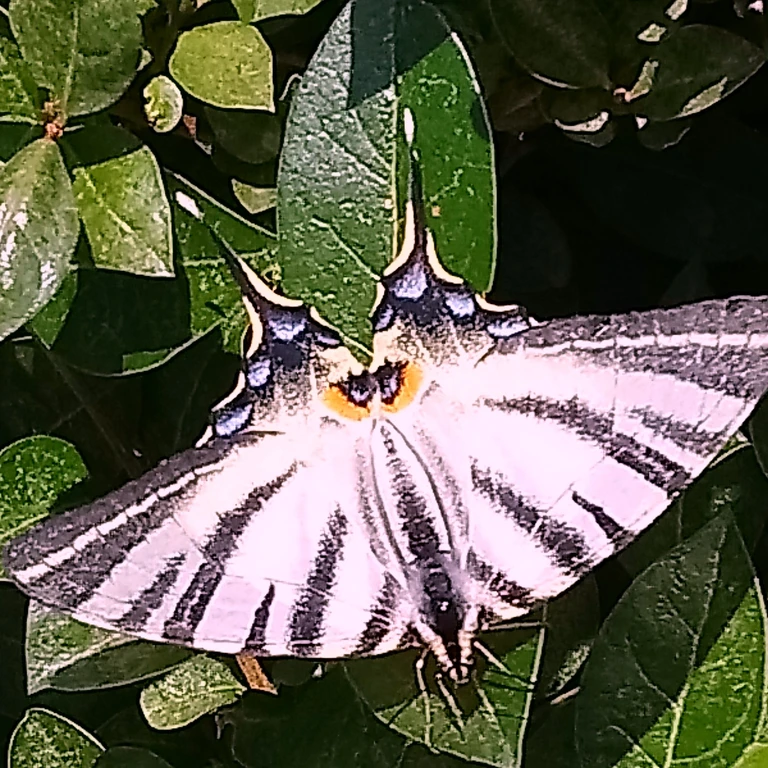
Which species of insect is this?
Iphiclides podalirius
